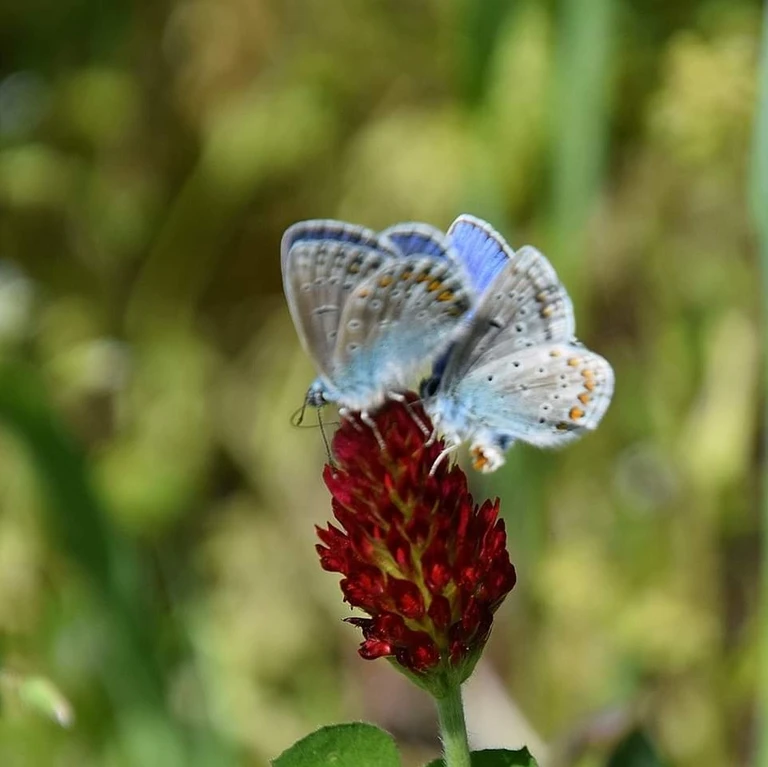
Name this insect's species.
Polyommatus icarus
